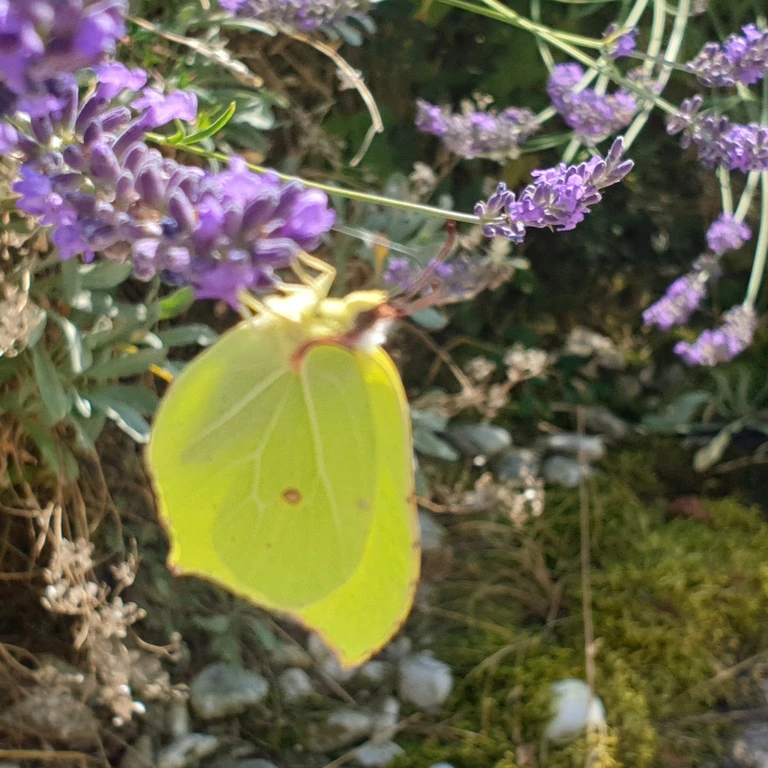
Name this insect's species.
Gonepteryx rhamni
